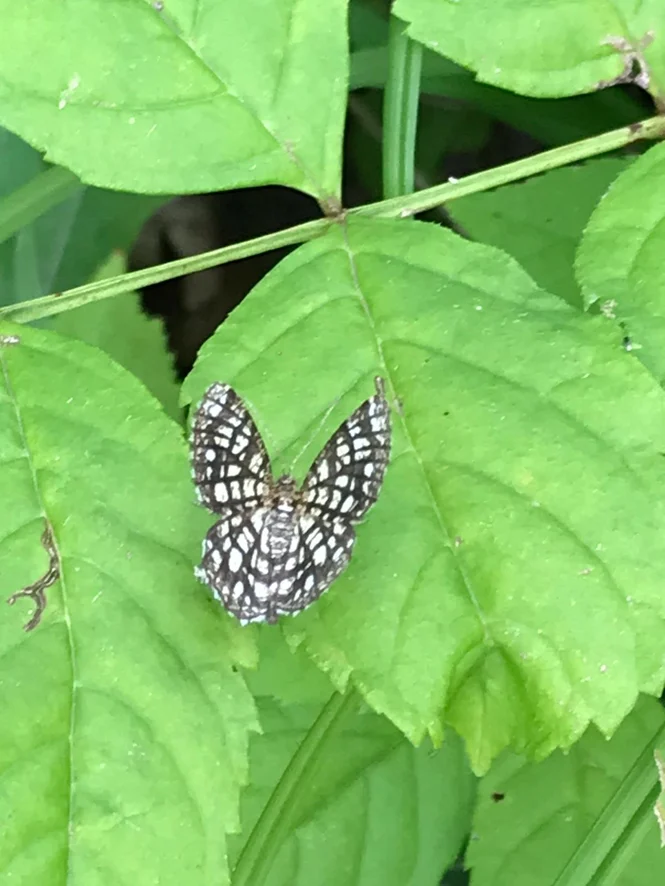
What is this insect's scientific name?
Chiasmia clathrata
